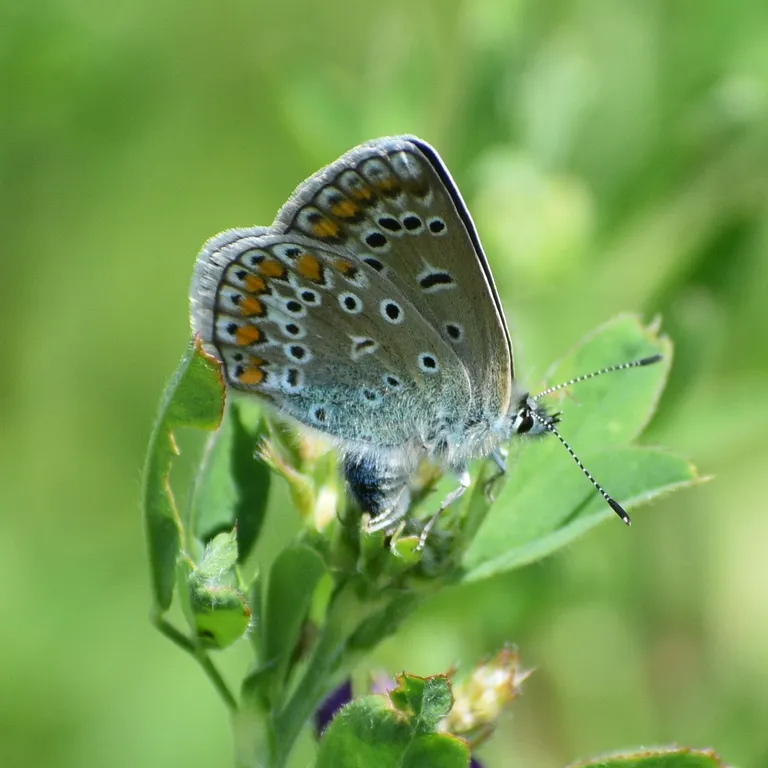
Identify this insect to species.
Polyommatus icarus
